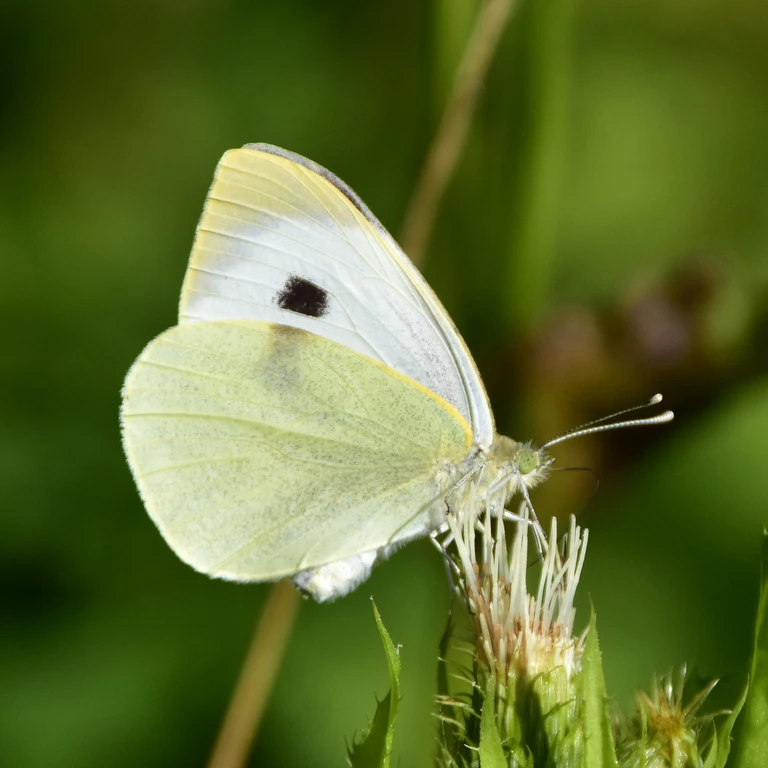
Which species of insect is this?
Pieris brassicae
